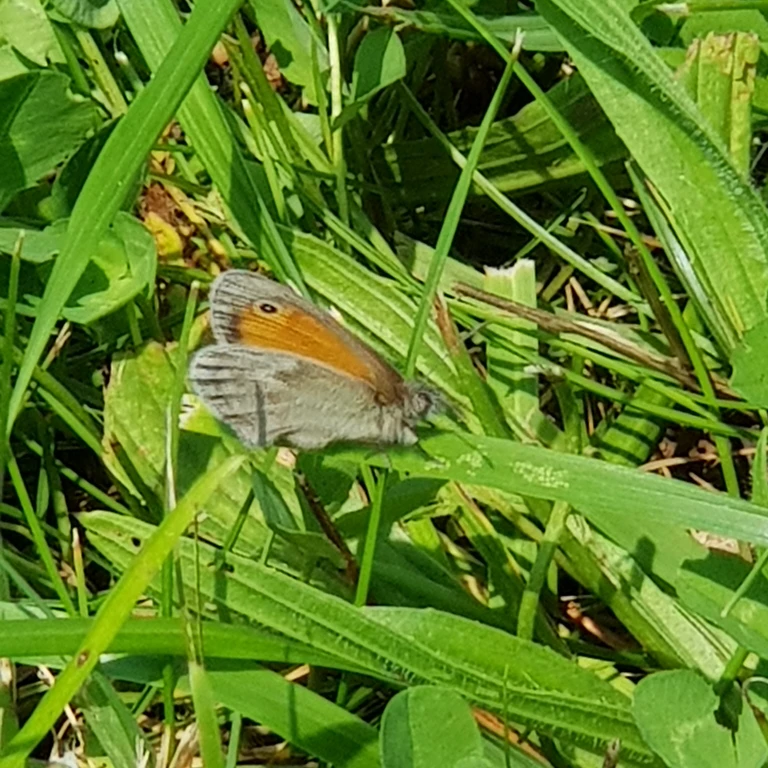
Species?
Coenonympha pamphilus
